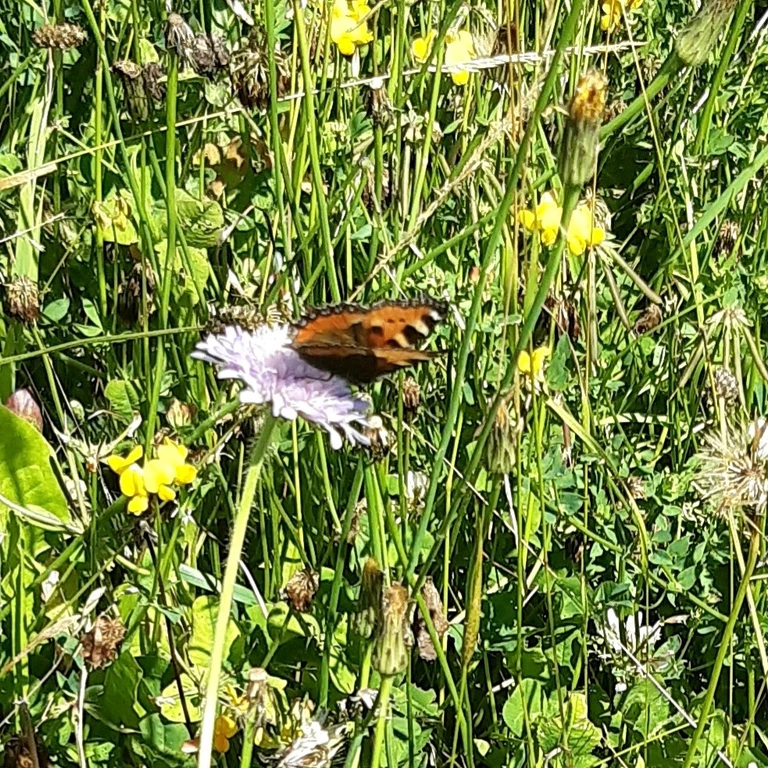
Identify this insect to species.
Aglais urticae
